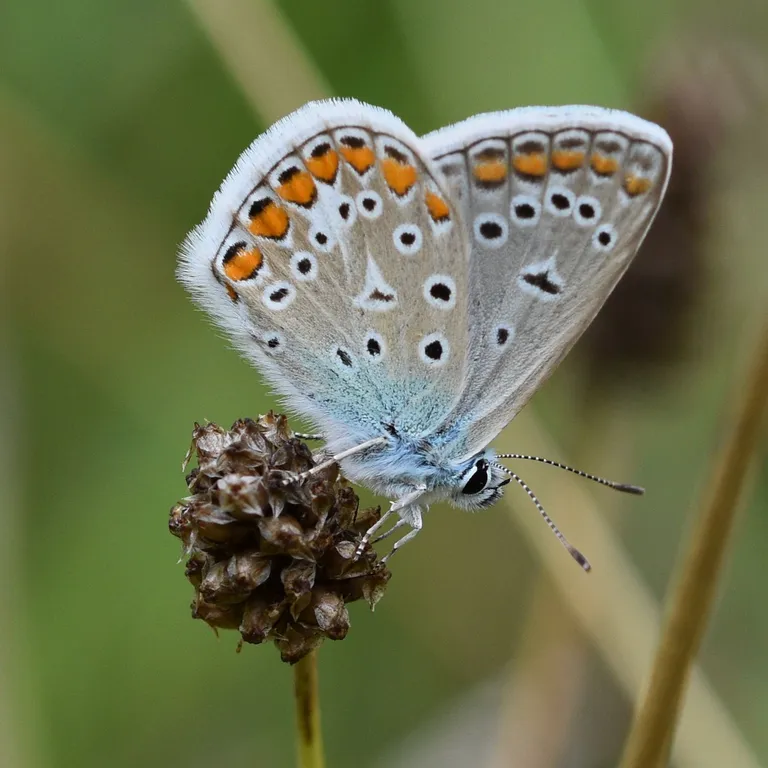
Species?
Polyommatus icarus
